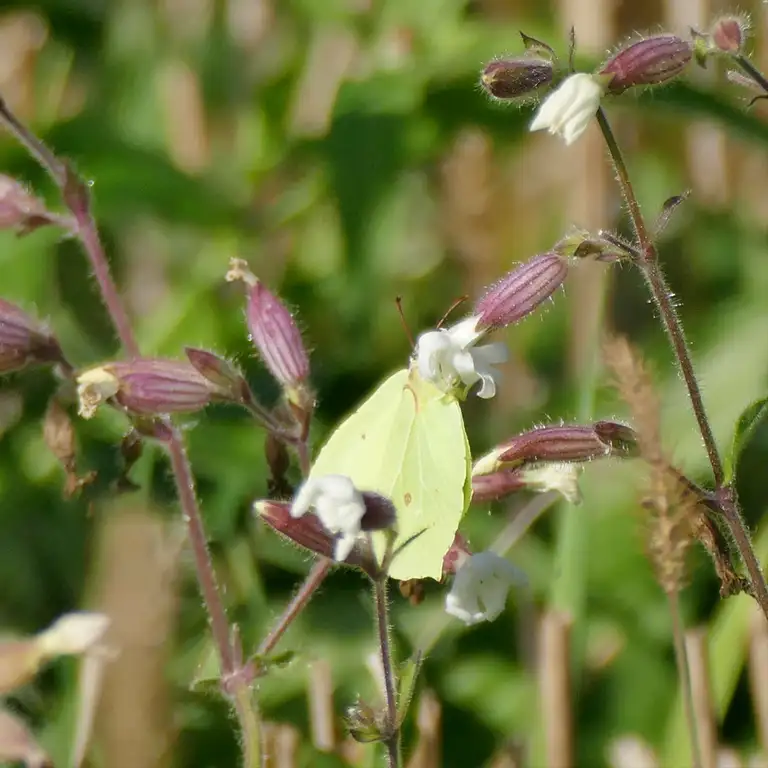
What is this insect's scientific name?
Gonepteryx rhamni
